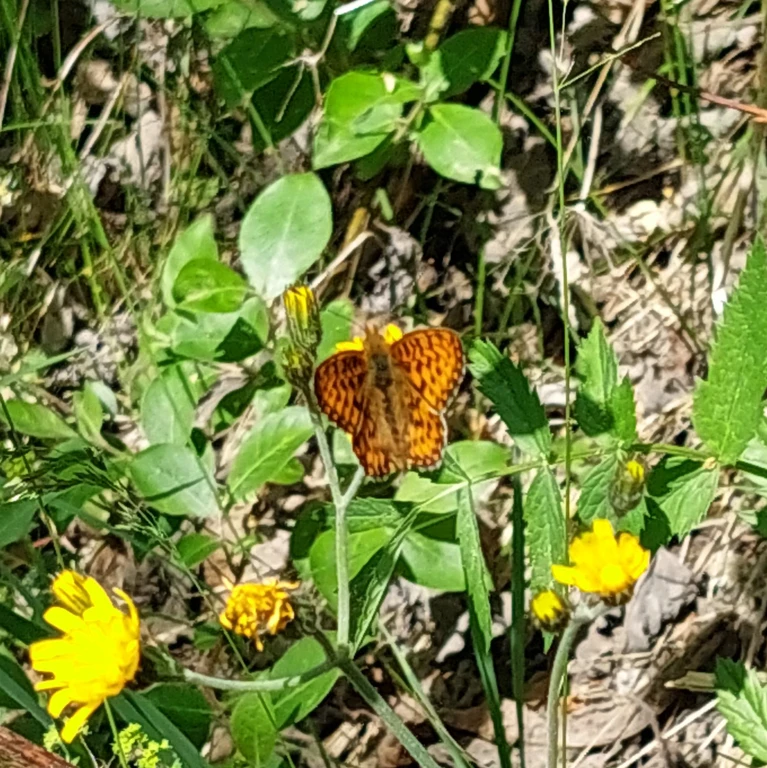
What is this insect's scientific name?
Boloria euphrosyne (also Clossiana euphrosyne)
